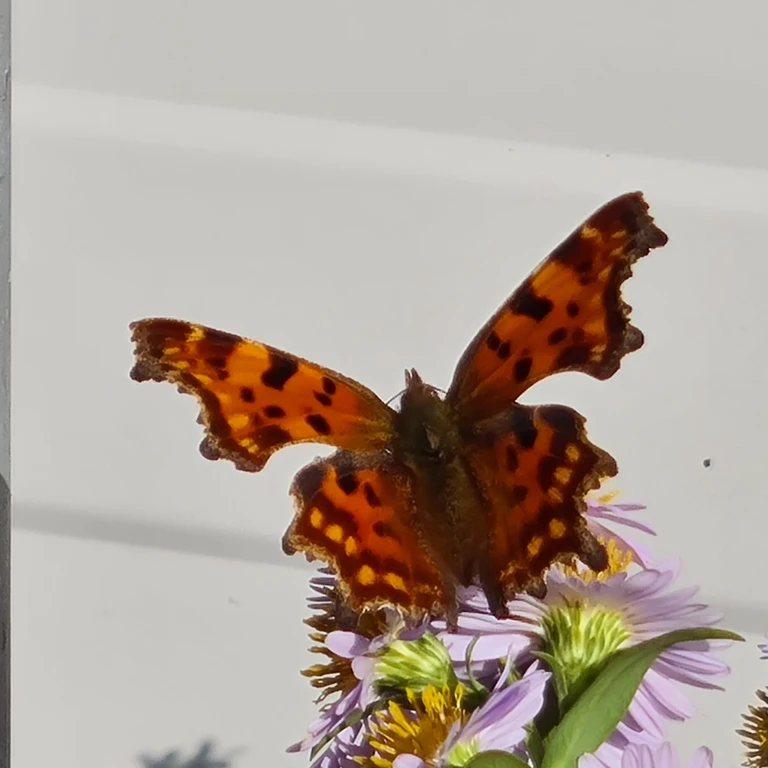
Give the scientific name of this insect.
Polygonia c-album
